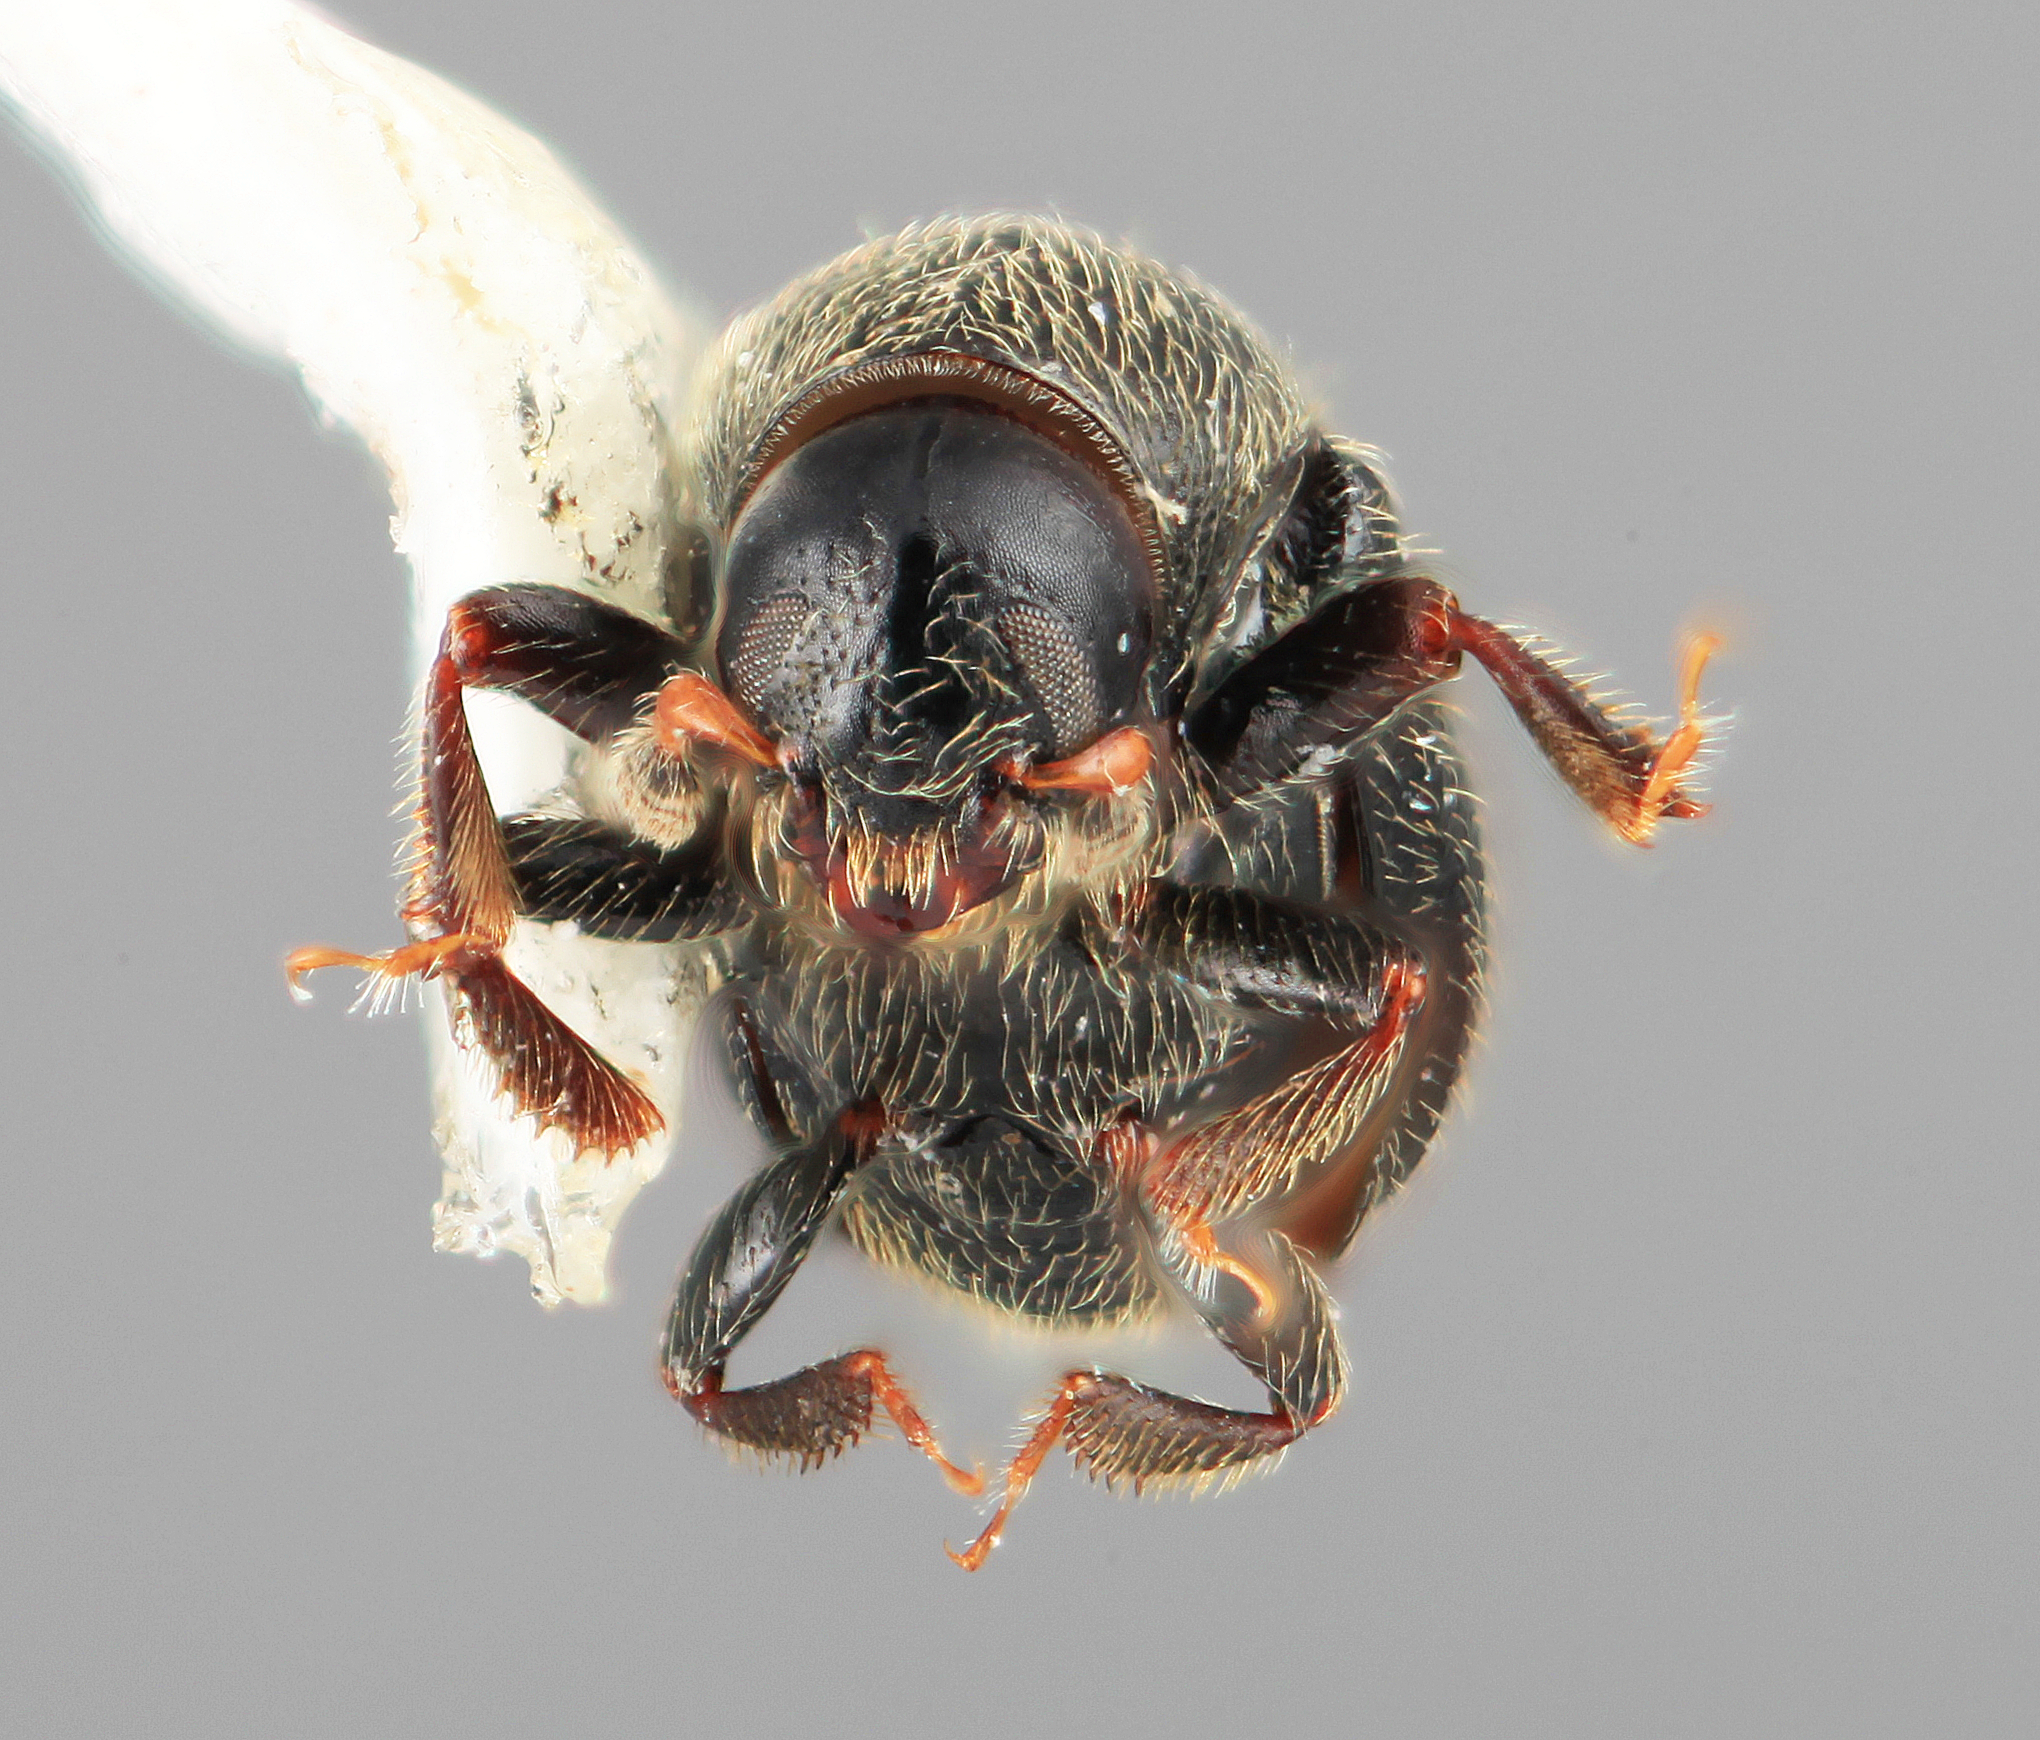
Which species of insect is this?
Scolytodes semipunctatus
